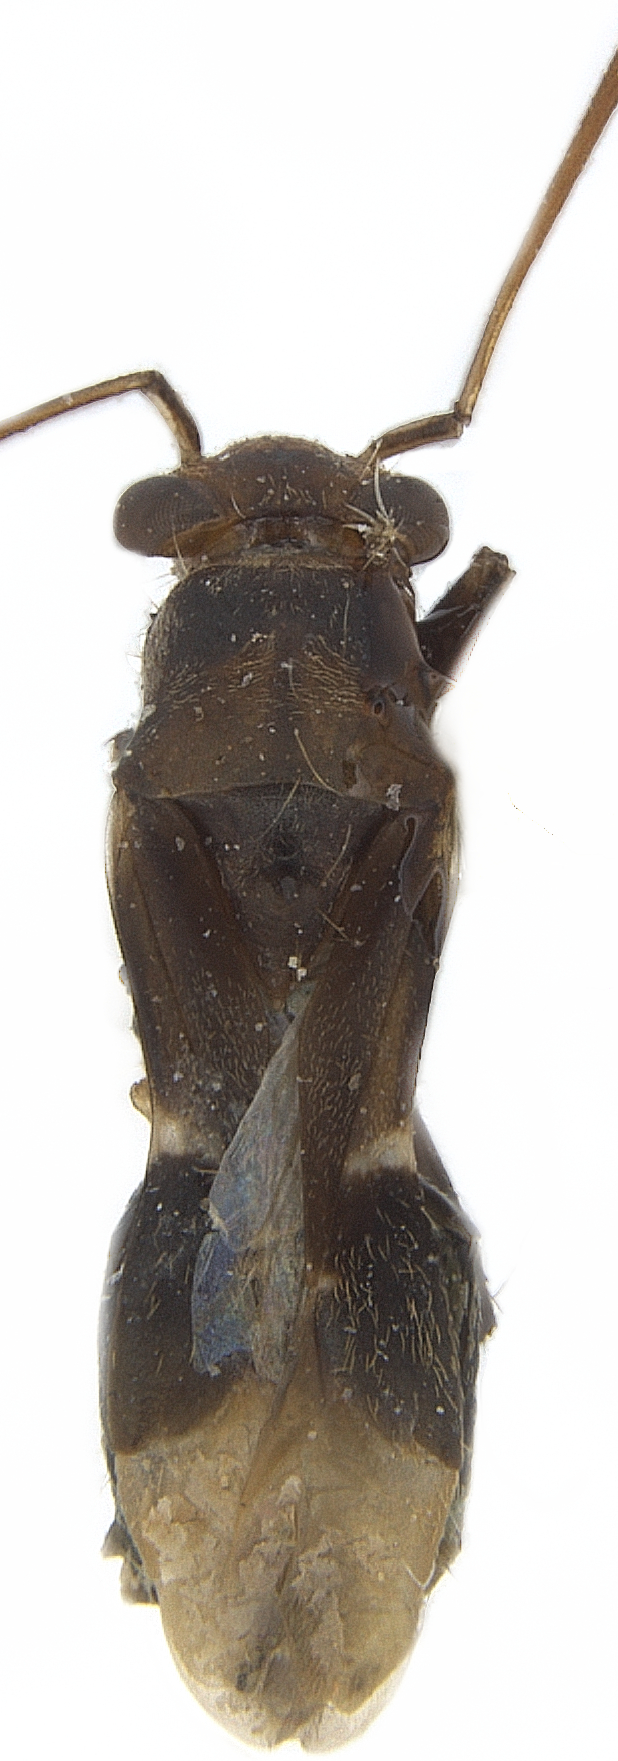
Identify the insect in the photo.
Haarupia spinosa
